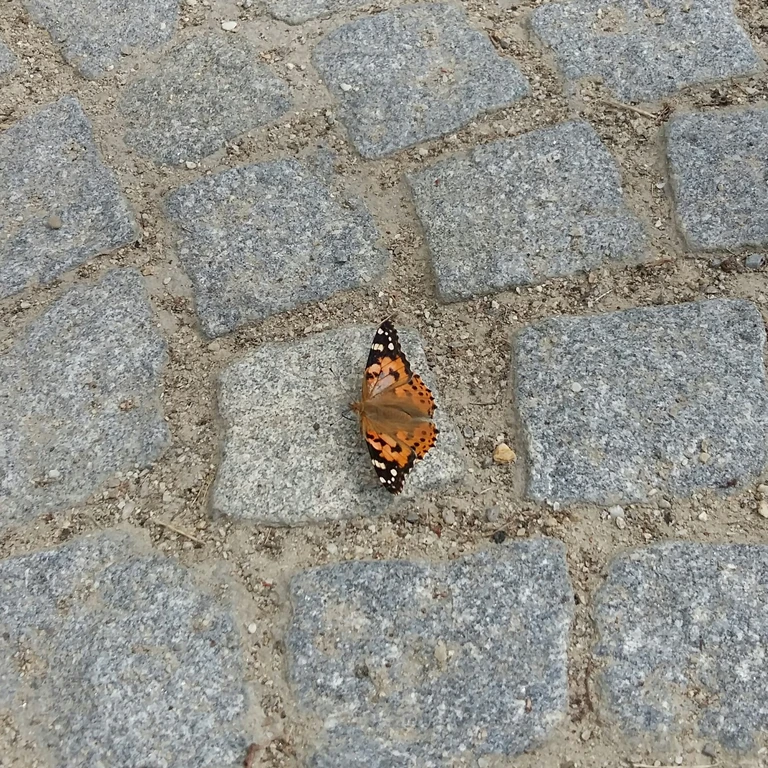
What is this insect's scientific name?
Vanessa cardui
